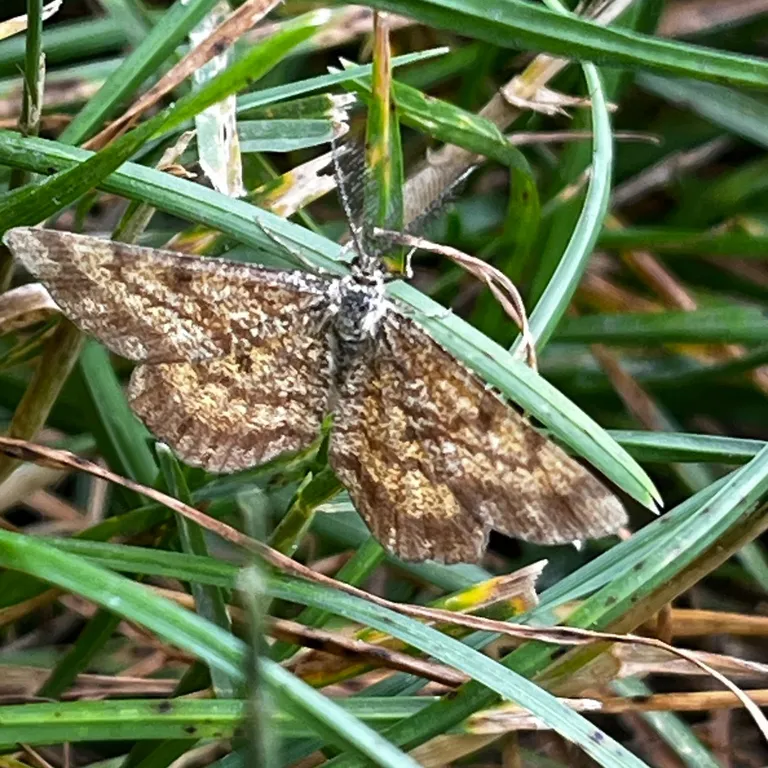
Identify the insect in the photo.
Ematurga atomaria
